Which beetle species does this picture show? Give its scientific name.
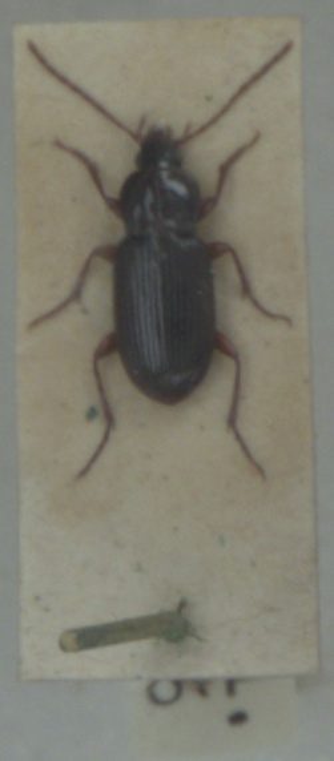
Pedius longicollis
